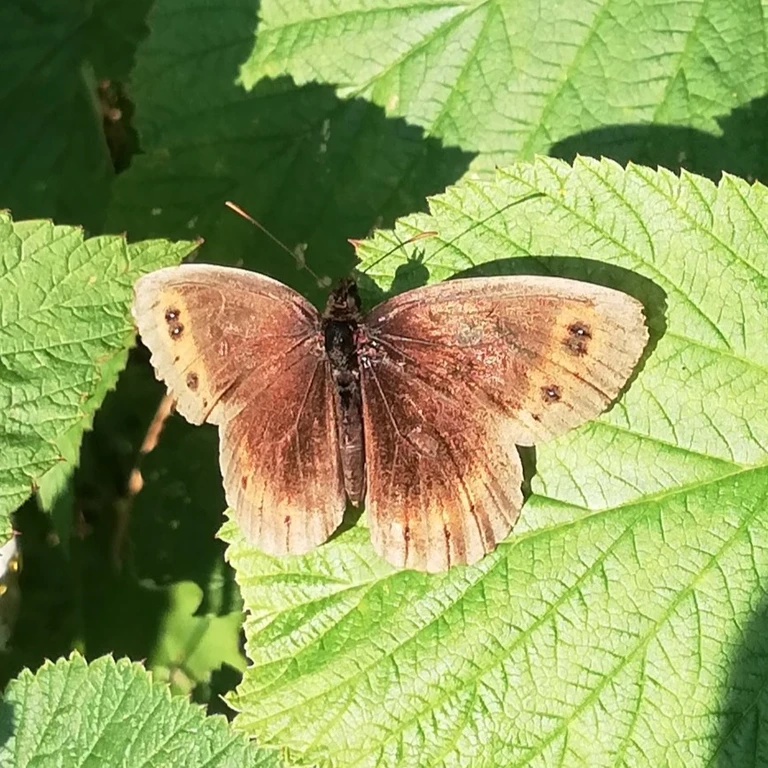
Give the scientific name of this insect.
Erebia aethiops
